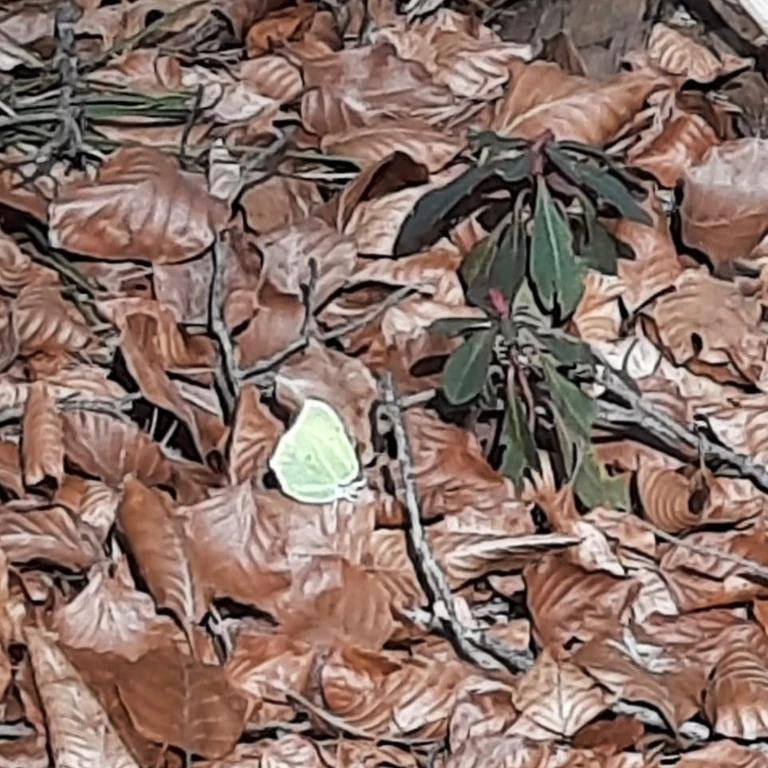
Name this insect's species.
Gonepteryx rhamni
